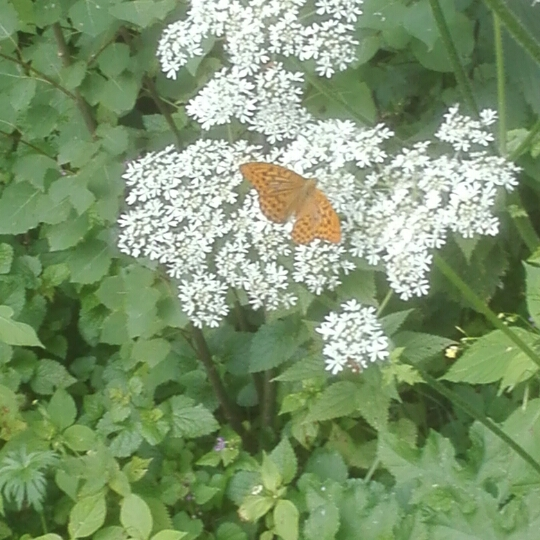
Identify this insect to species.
Argynnis paphia
